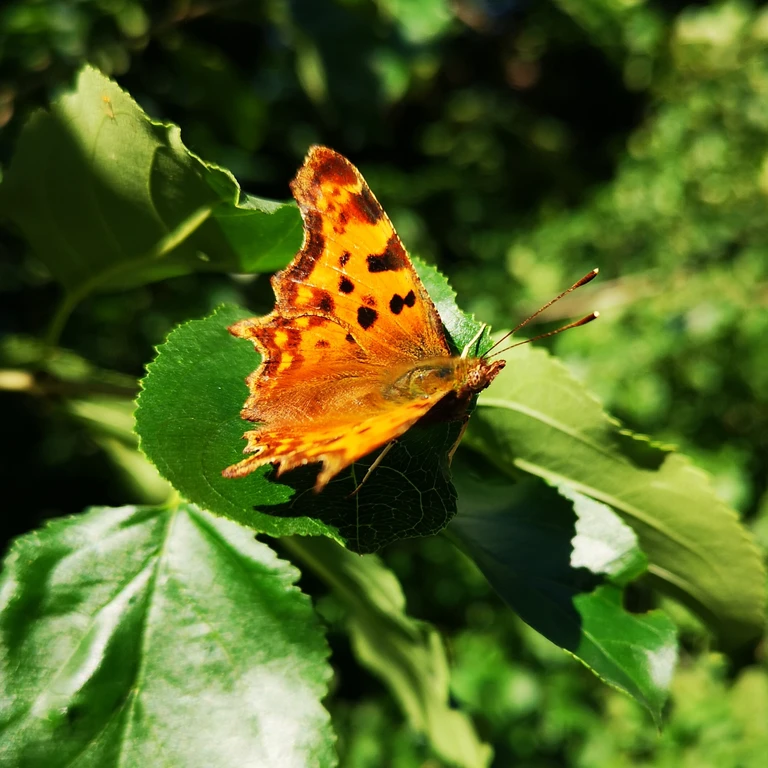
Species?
Polygonia c-album
